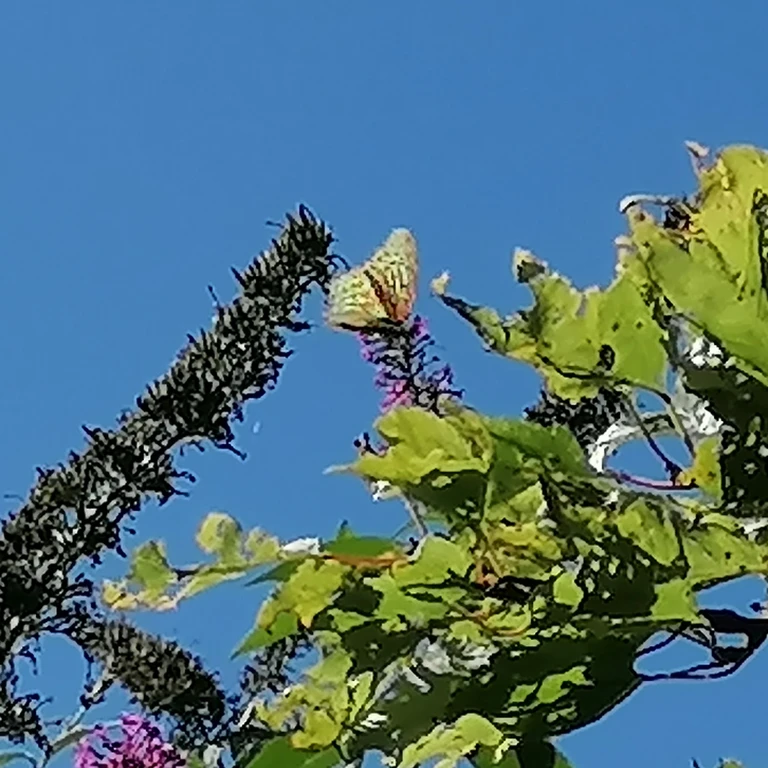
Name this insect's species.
Argynnis paphia
